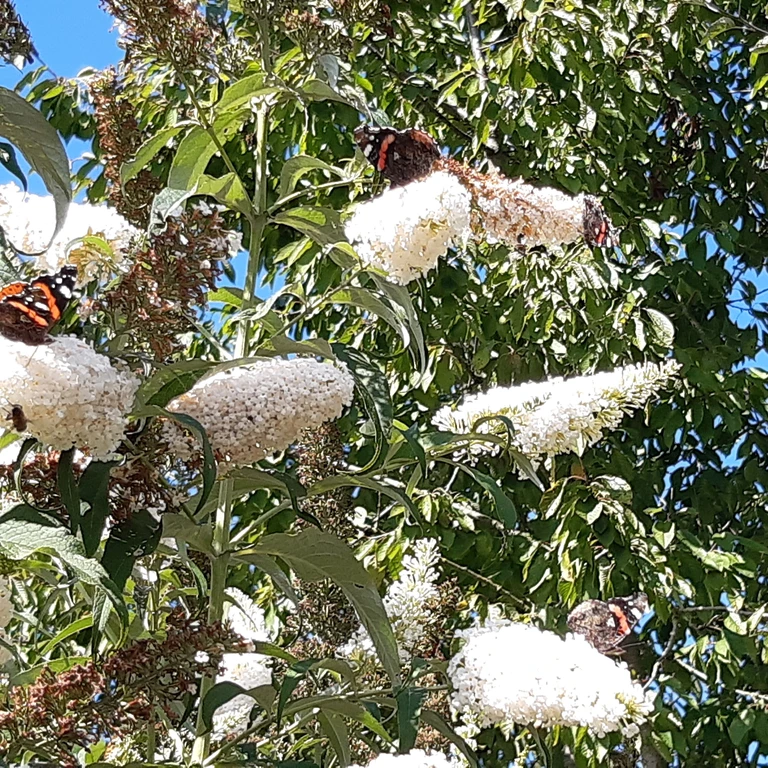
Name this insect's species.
Vanessa atalanta
